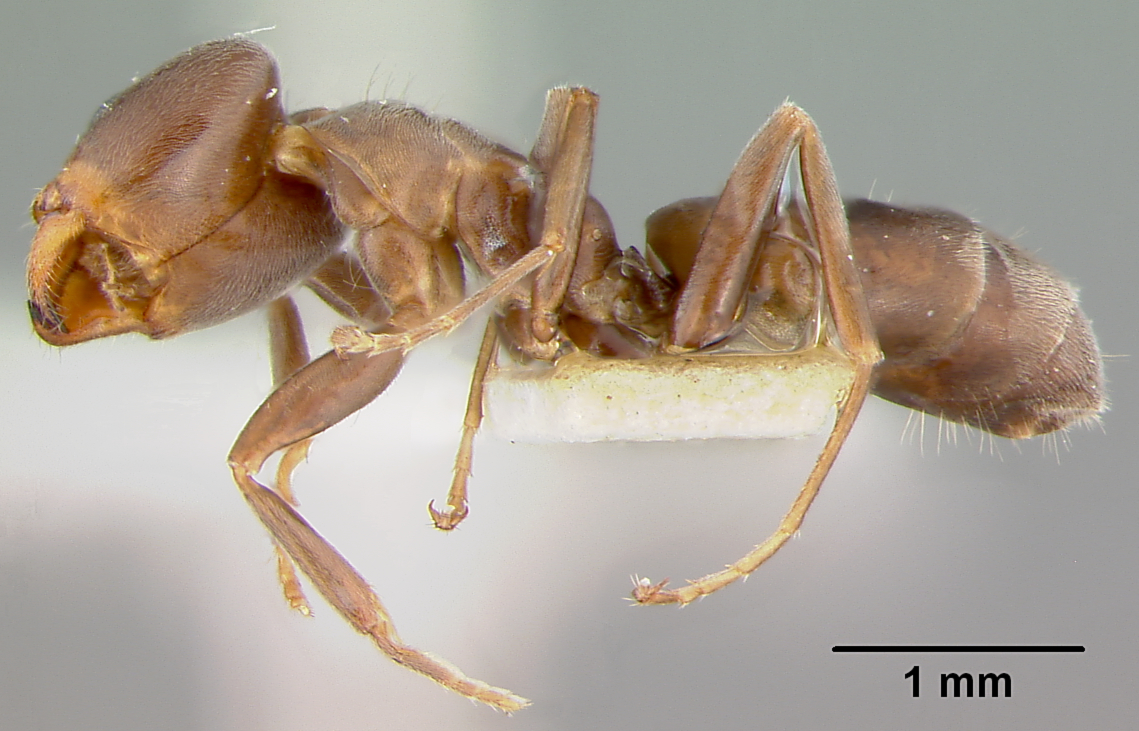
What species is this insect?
Liometopum apiculatum
